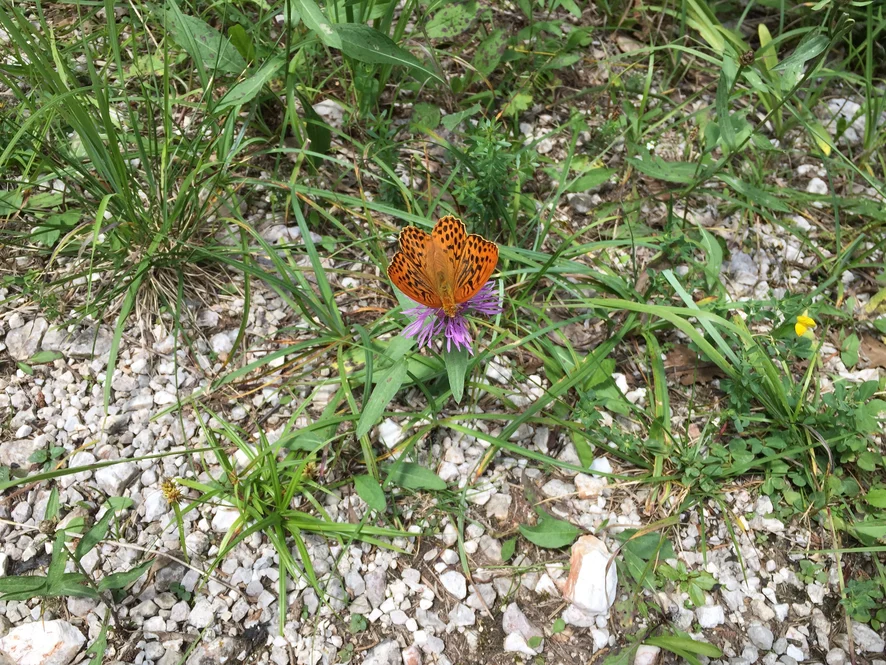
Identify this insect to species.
Argynnis paphia
